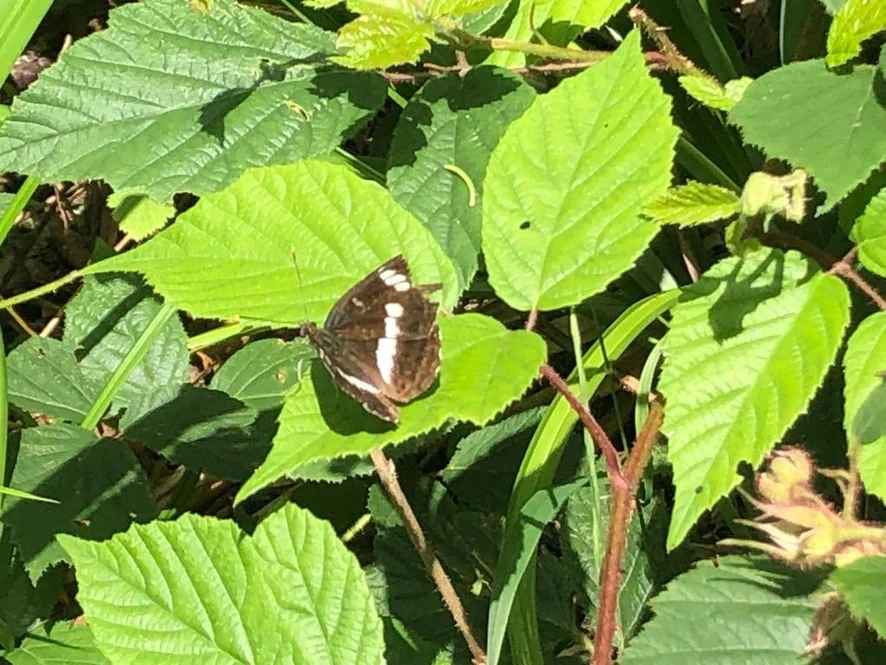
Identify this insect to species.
Limenitis camilla (also Ladoga camilla)
